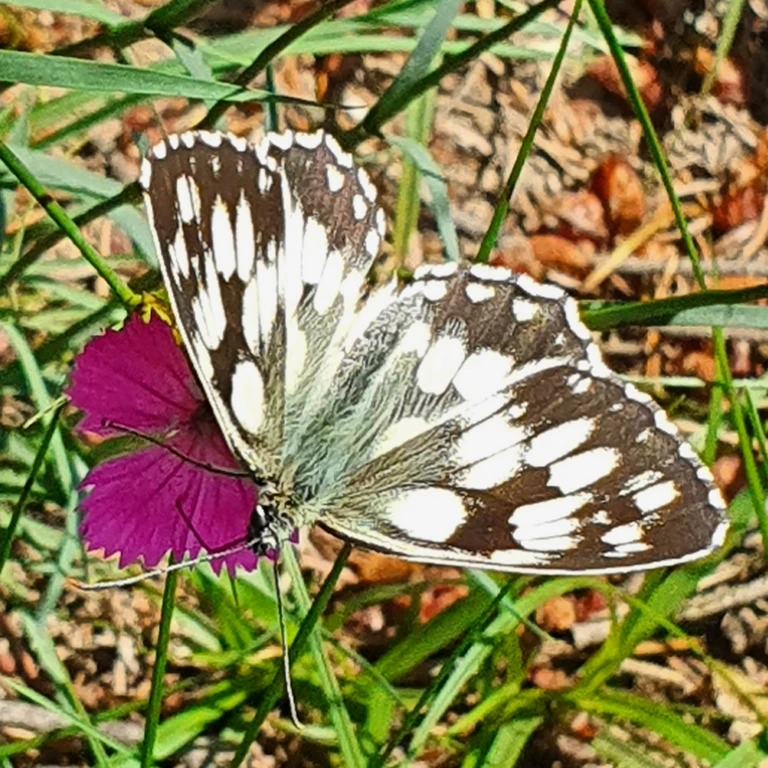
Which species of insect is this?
Melanargia galathea
